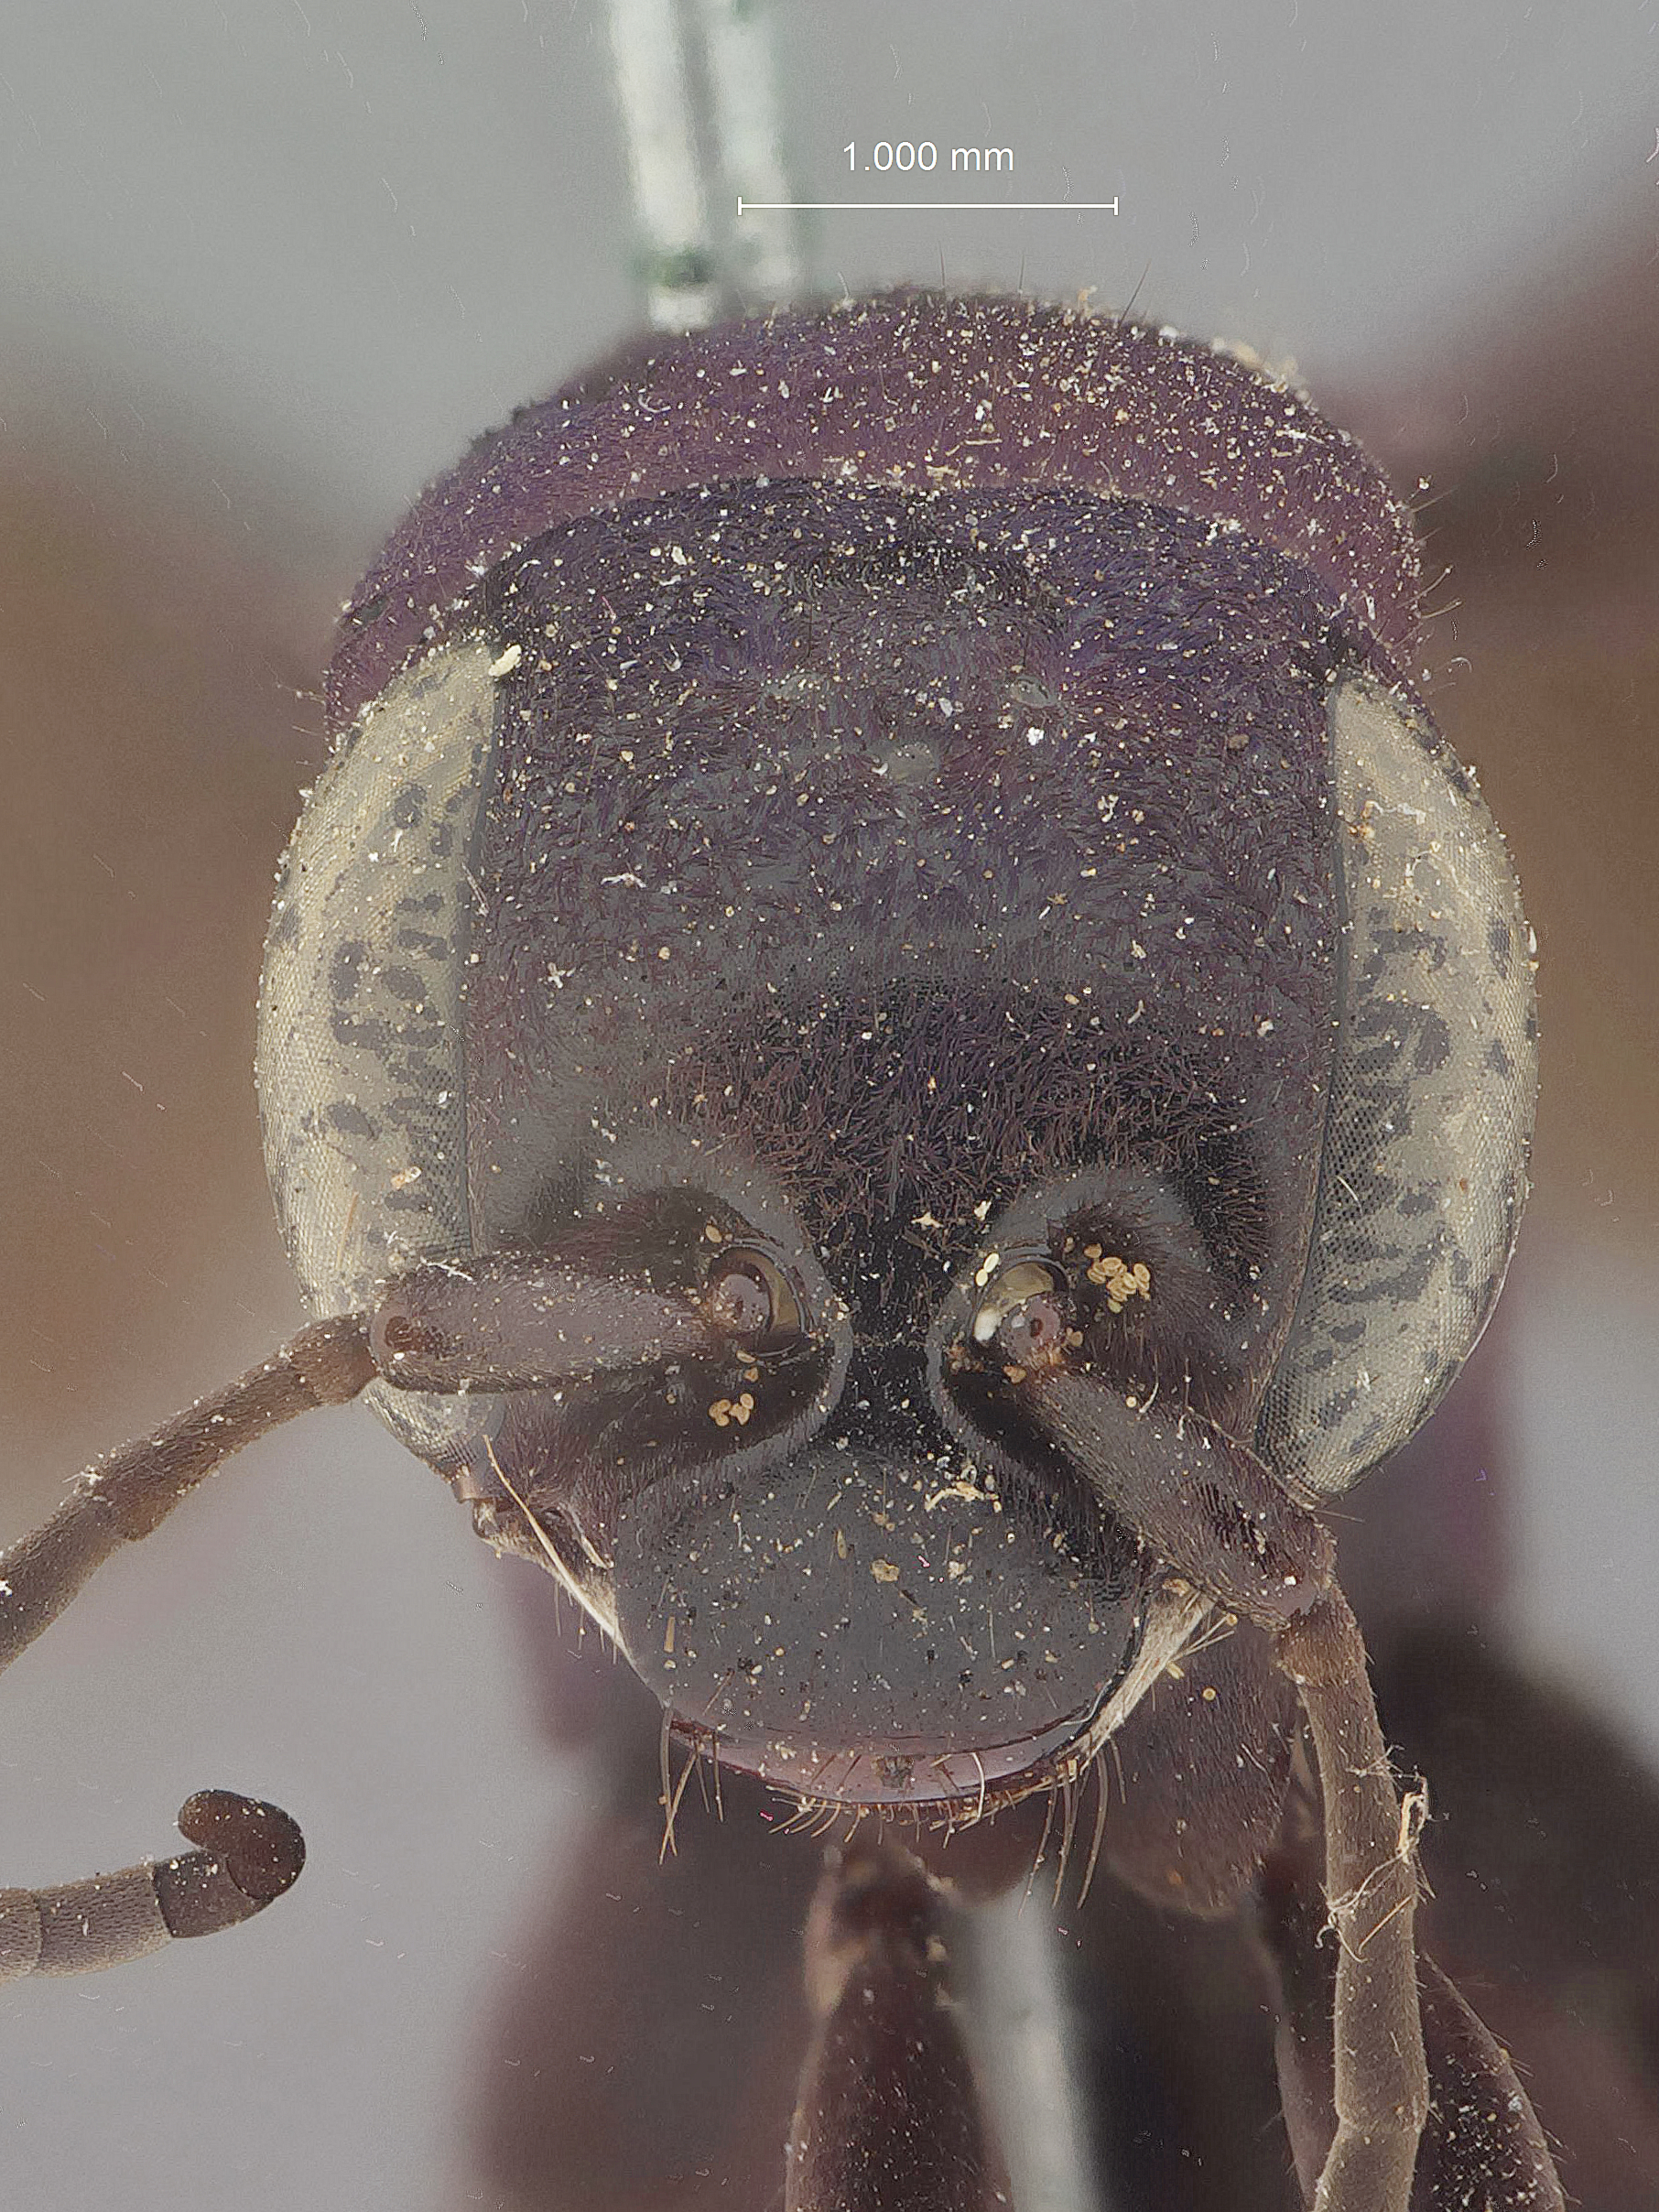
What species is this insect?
Parapompilus planatus
